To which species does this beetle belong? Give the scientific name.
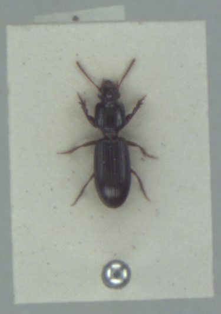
Clivina fossor
